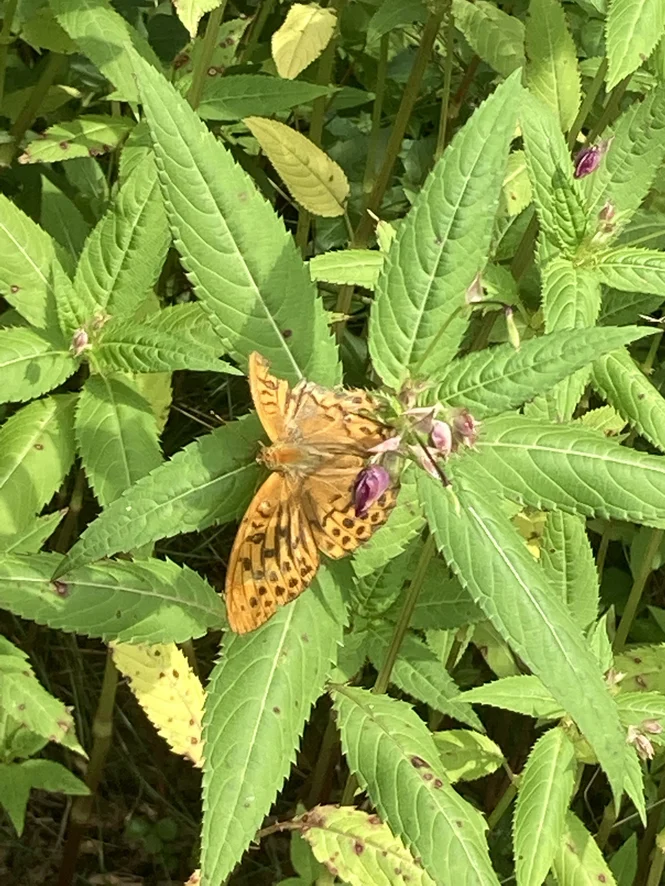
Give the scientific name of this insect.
Argynnis paphia
